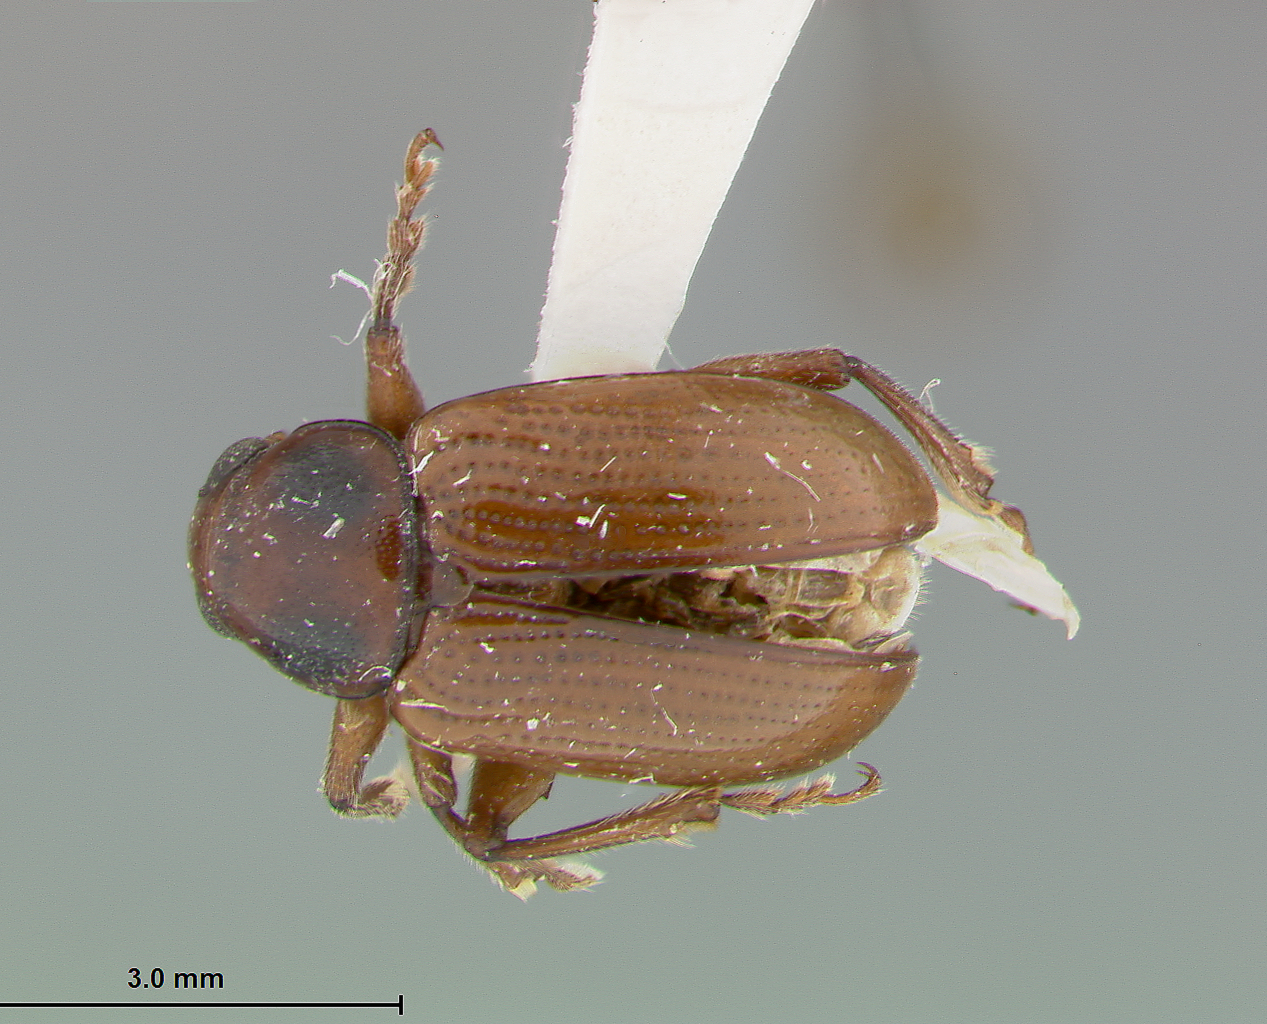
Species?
Metachroma bridwelli
